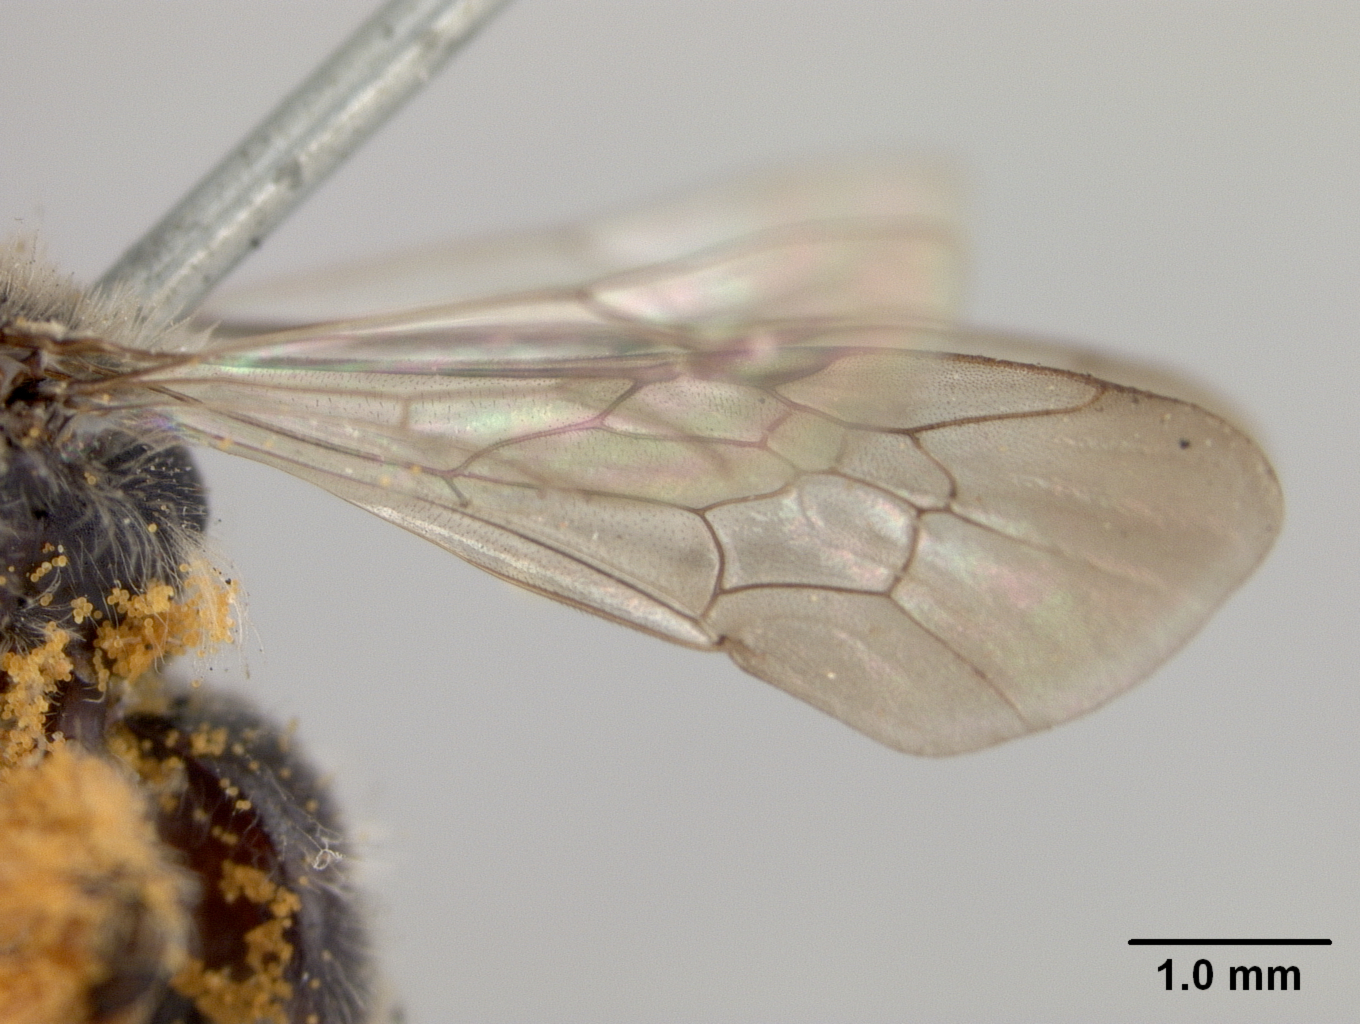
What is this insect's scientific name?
Andrena segregans
